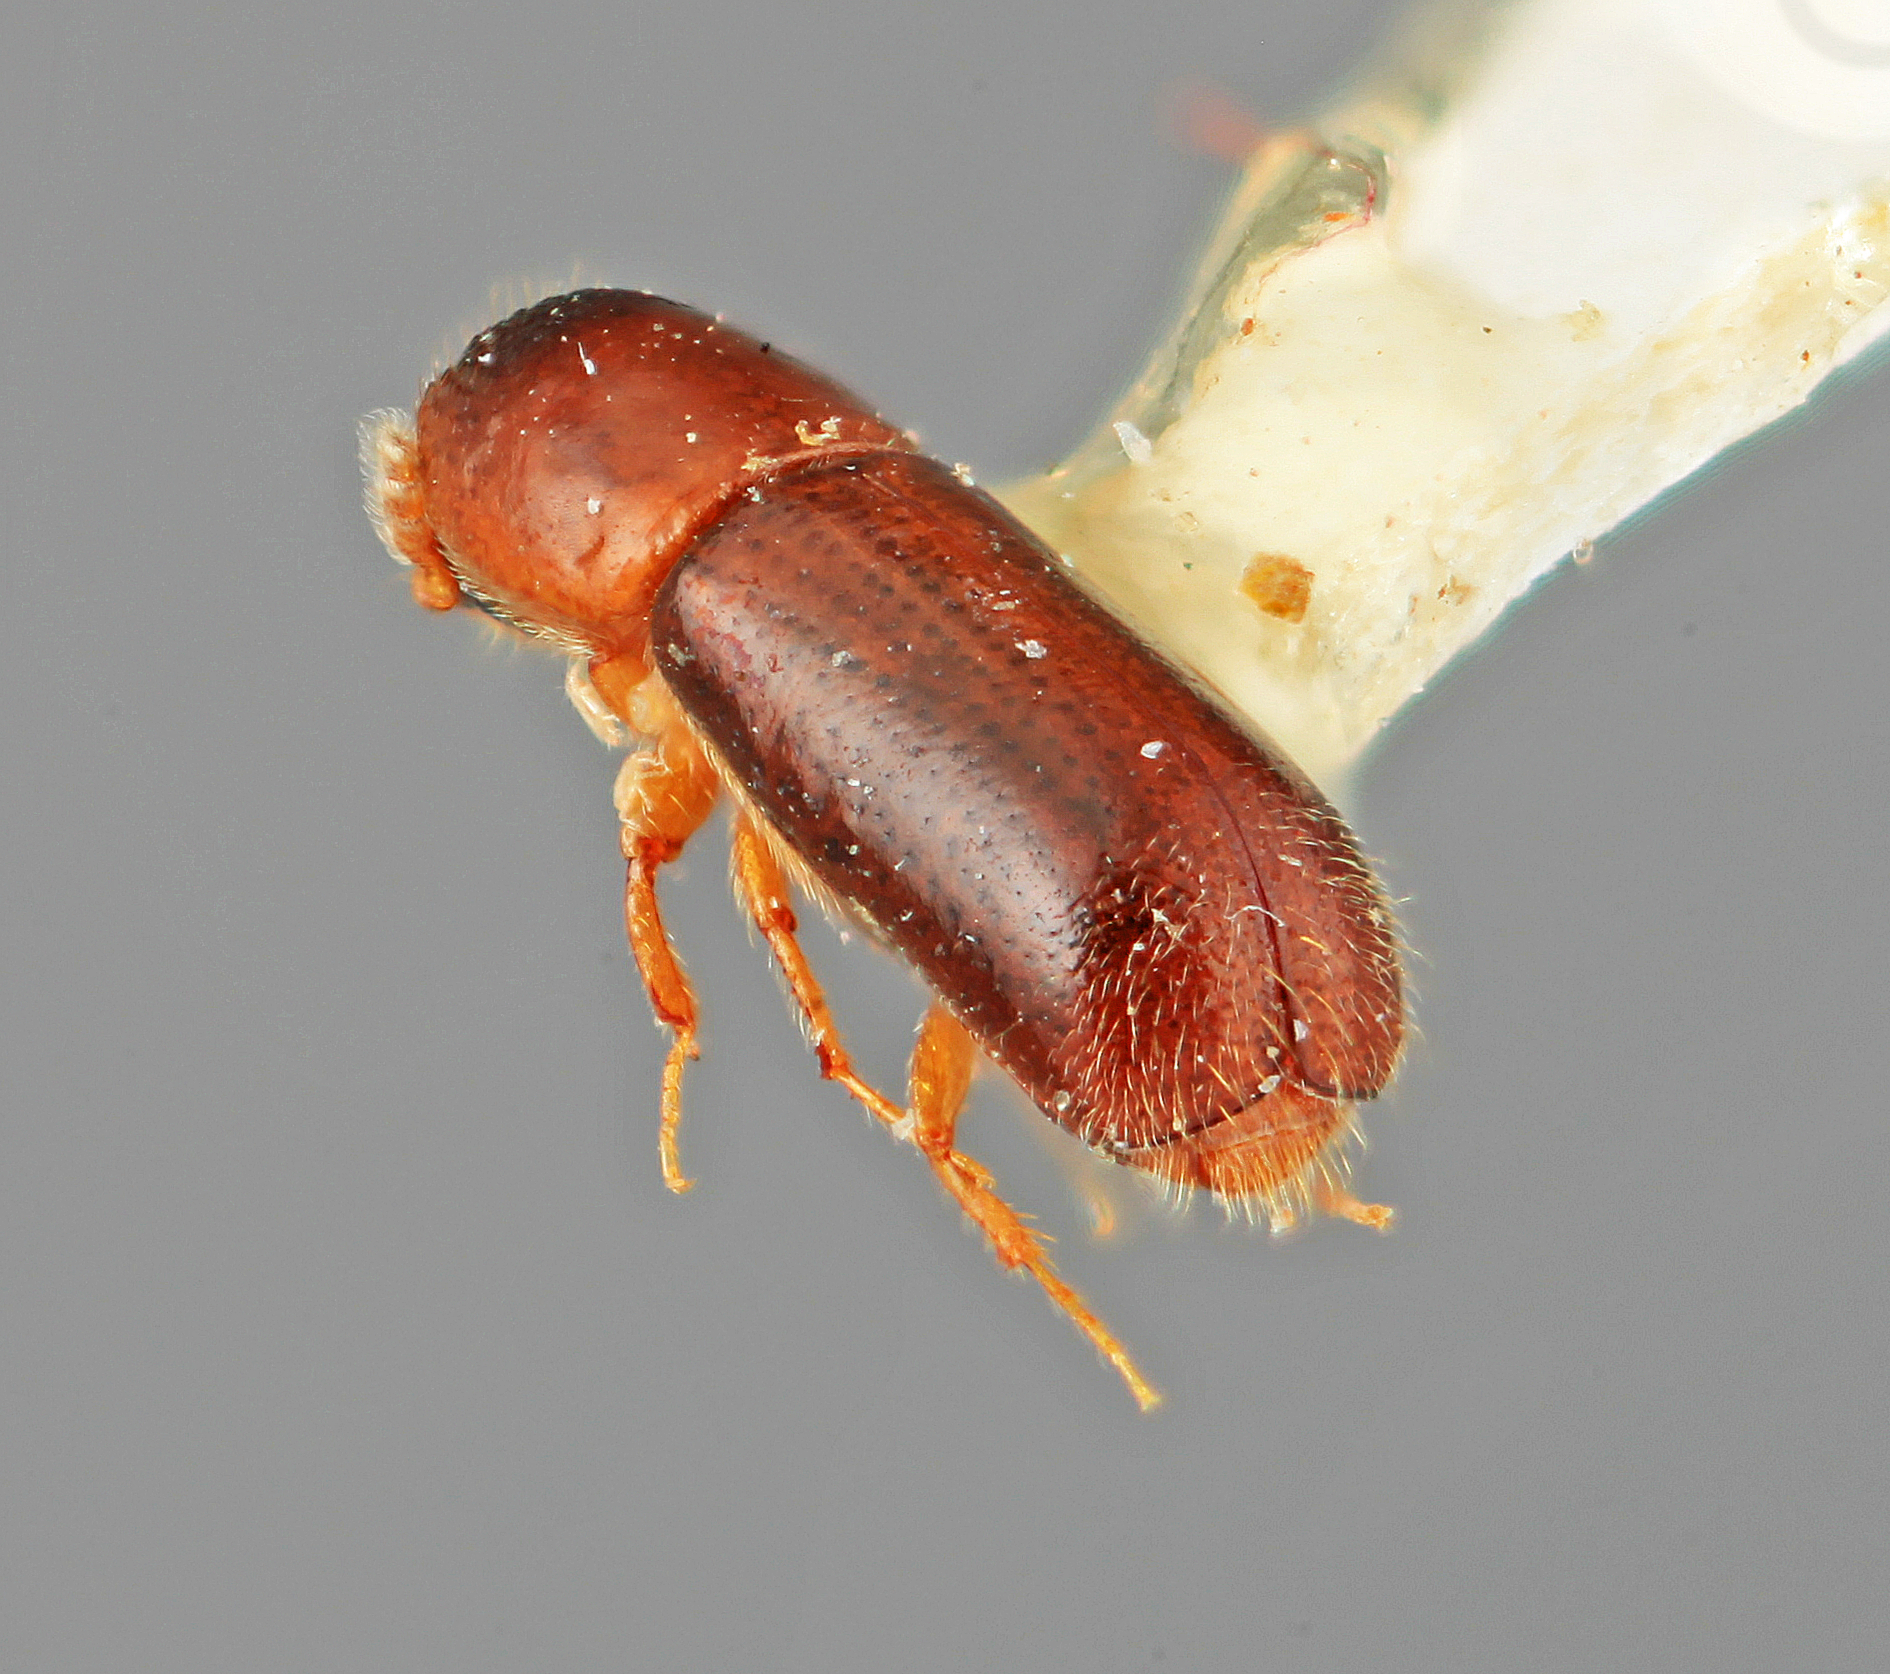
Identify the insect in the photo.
Gnathotrupes dilutus
